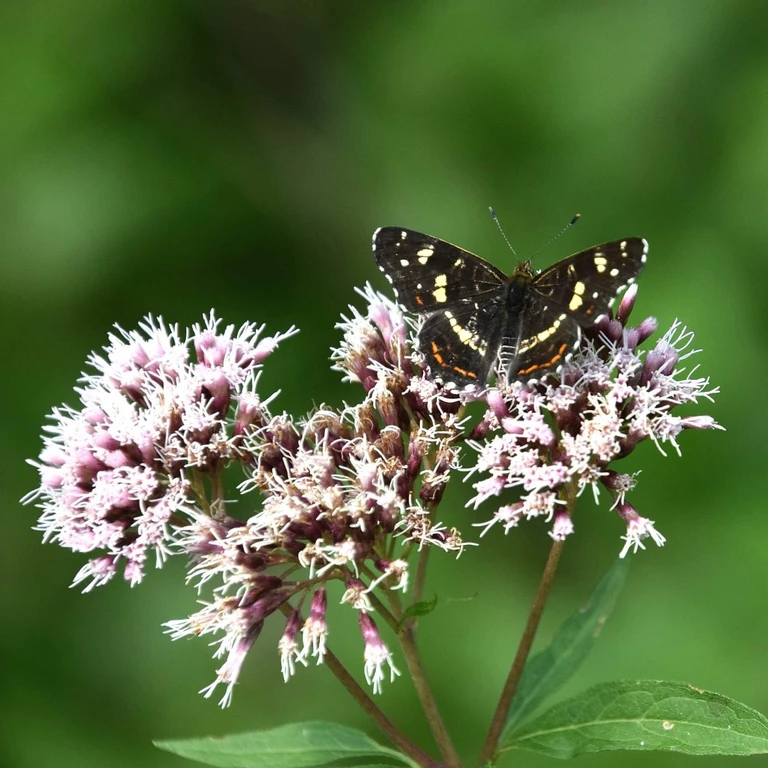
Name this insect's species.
Araschnia levana
